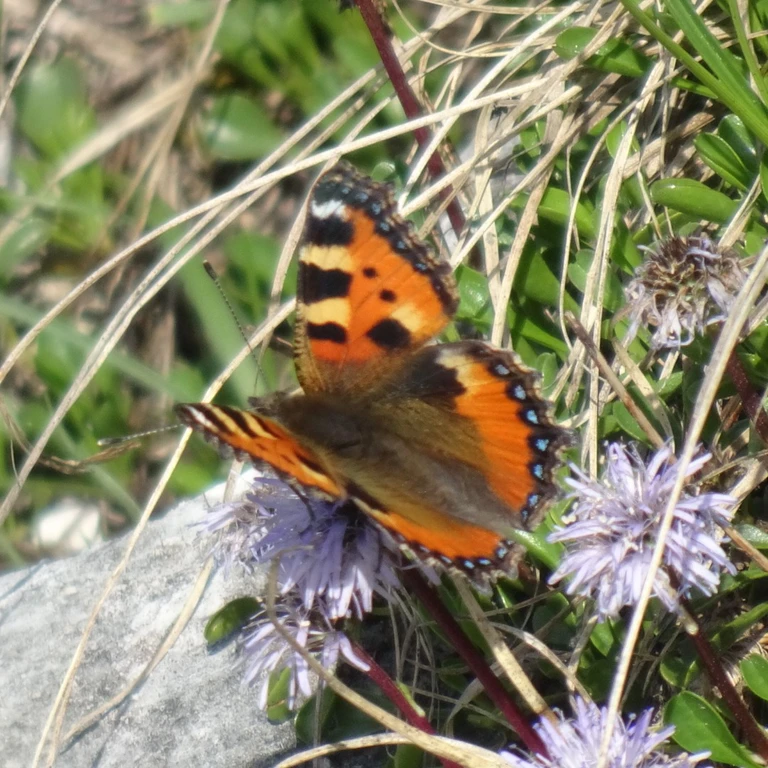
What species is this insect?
Aglais urticae
